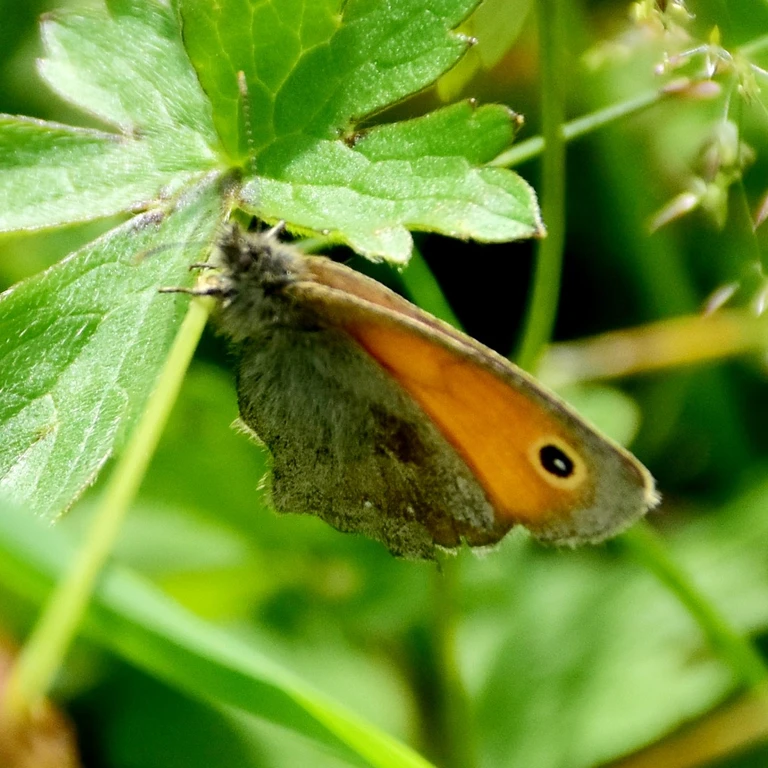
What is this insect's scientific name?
Coenonympha pamphilus
